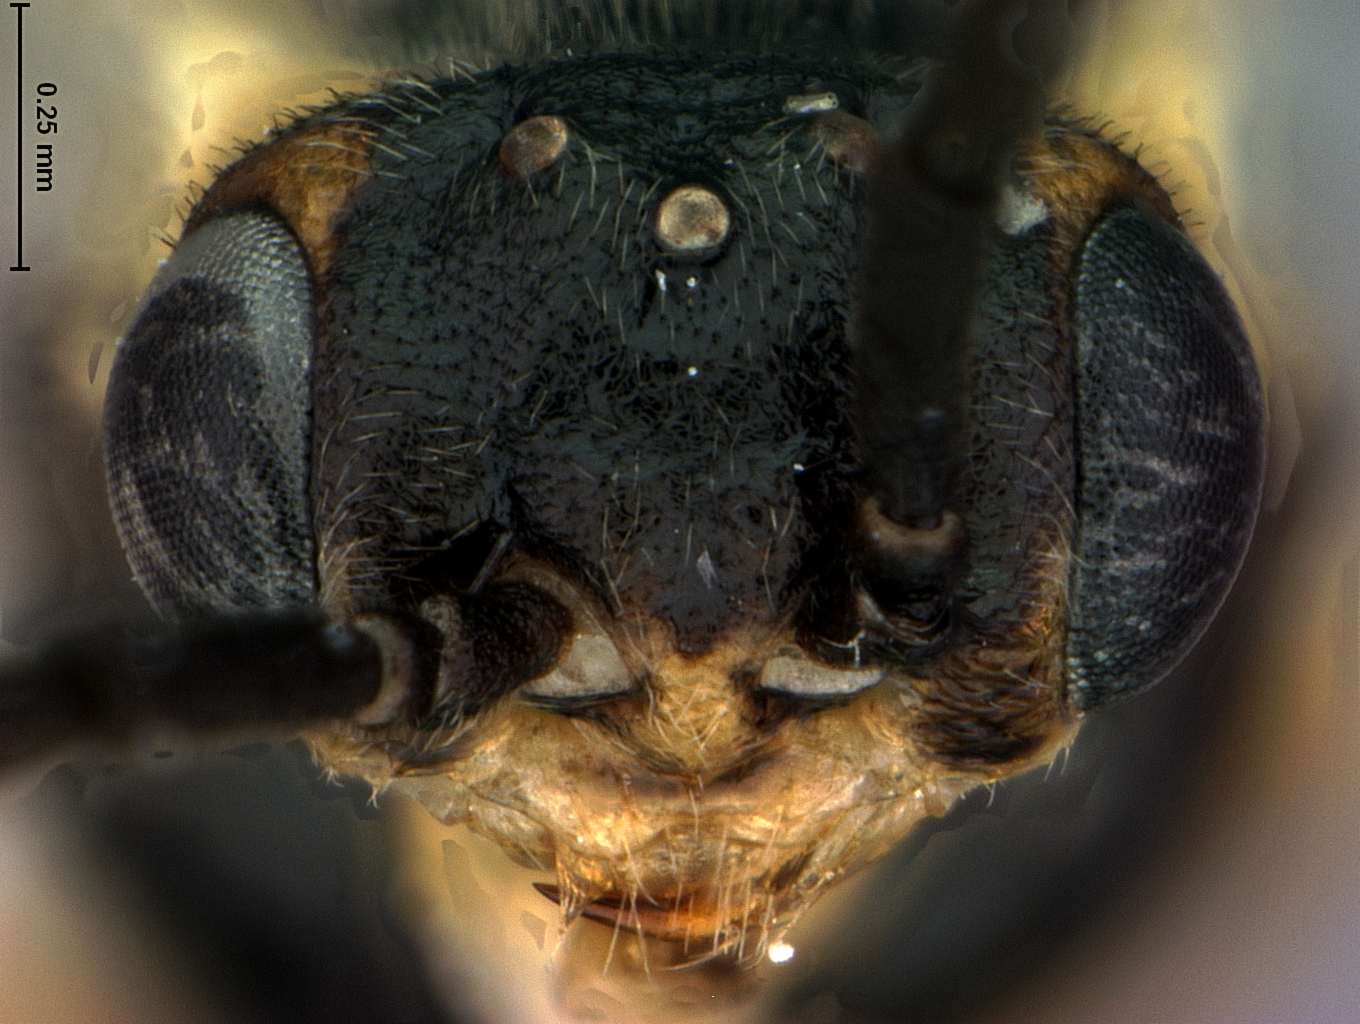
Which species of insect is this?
Pontania rotundidentata
